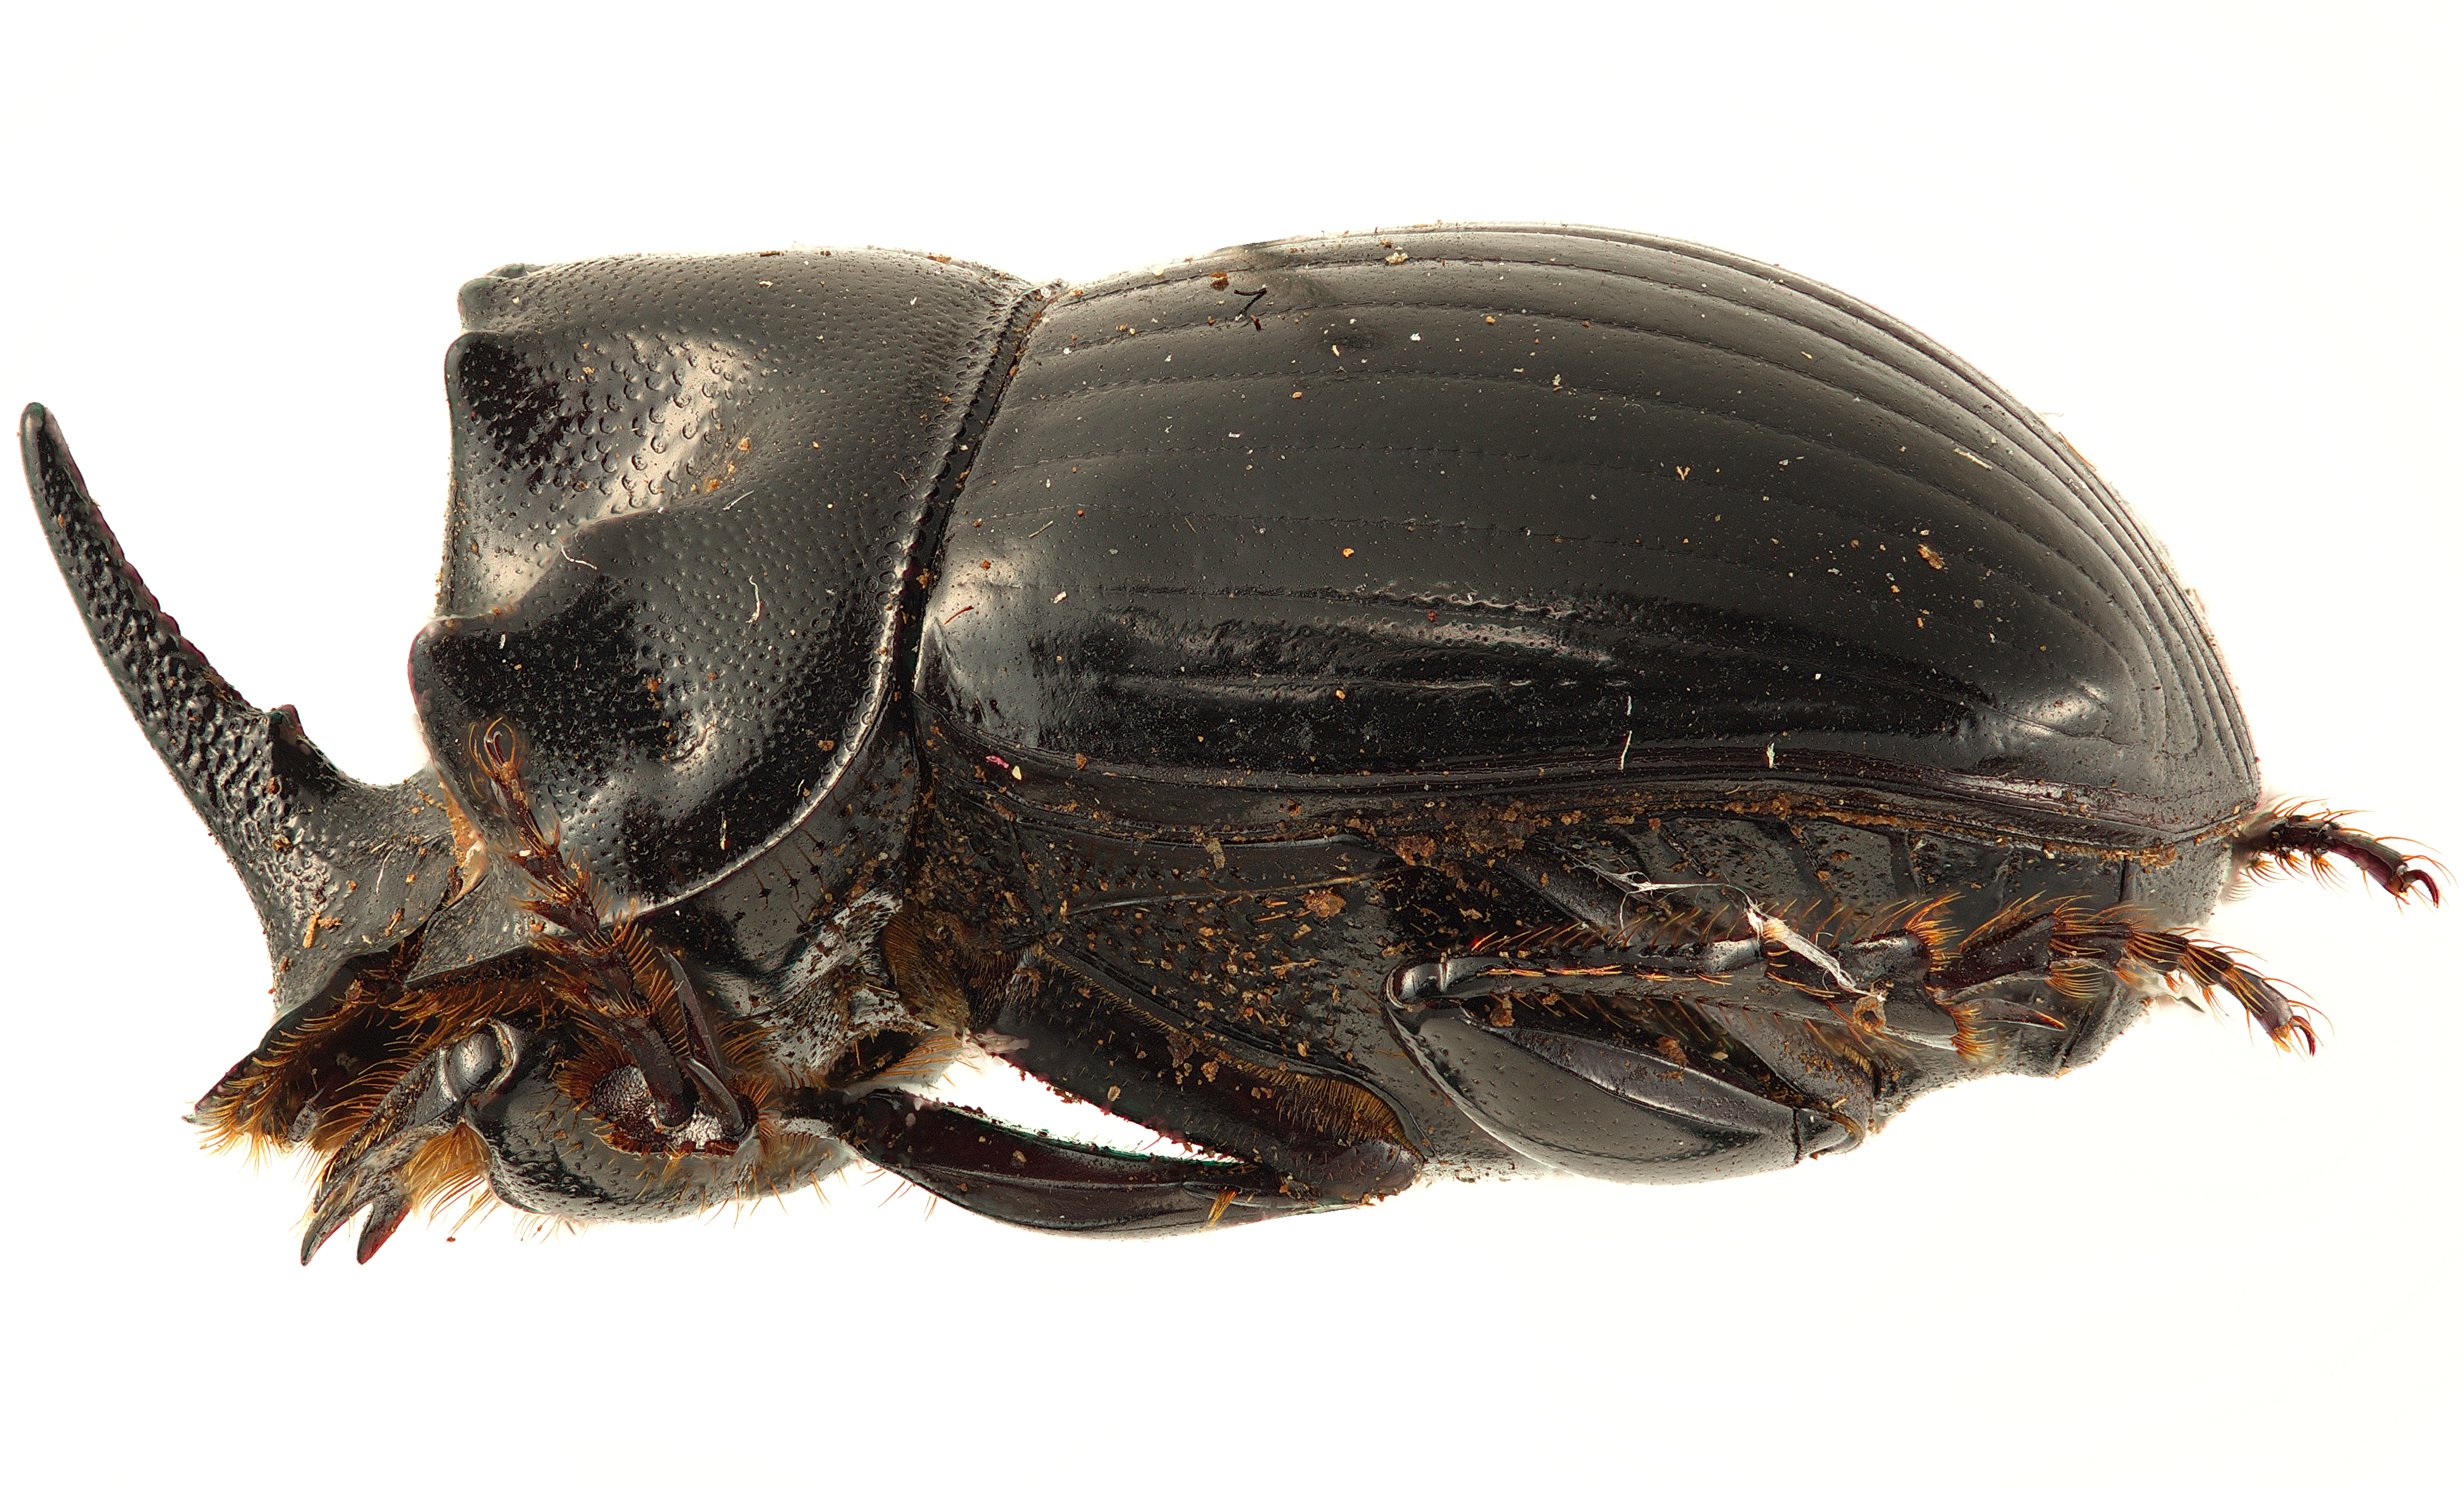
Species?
Copris harrisi
